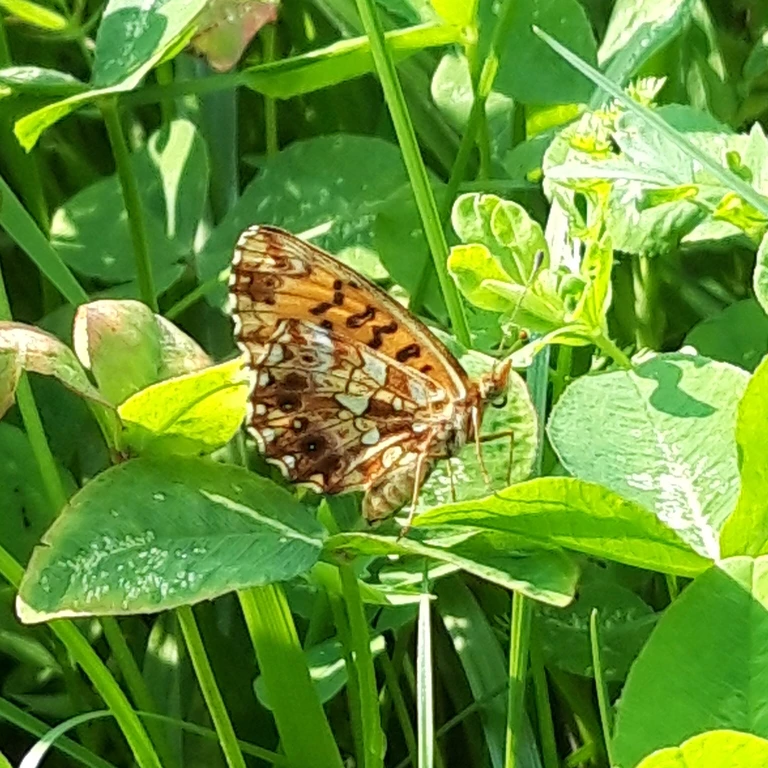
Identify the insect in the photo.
Boloria dia
